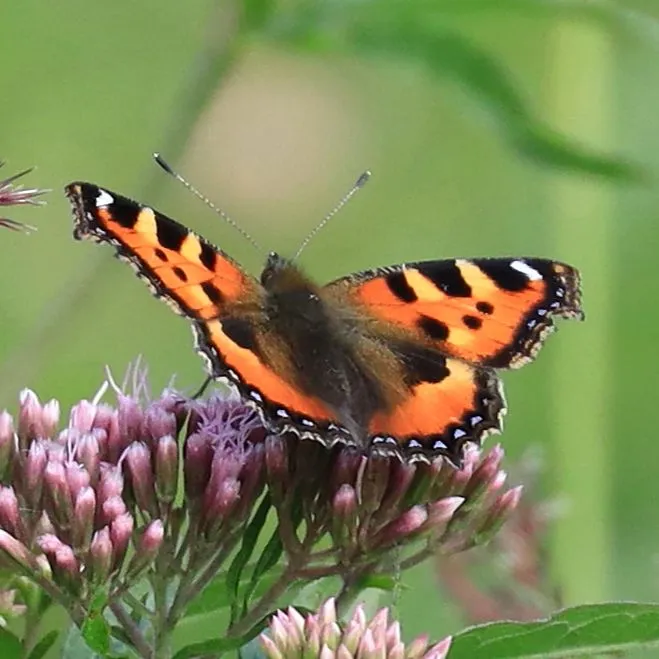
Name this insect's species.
Aglais urticae
